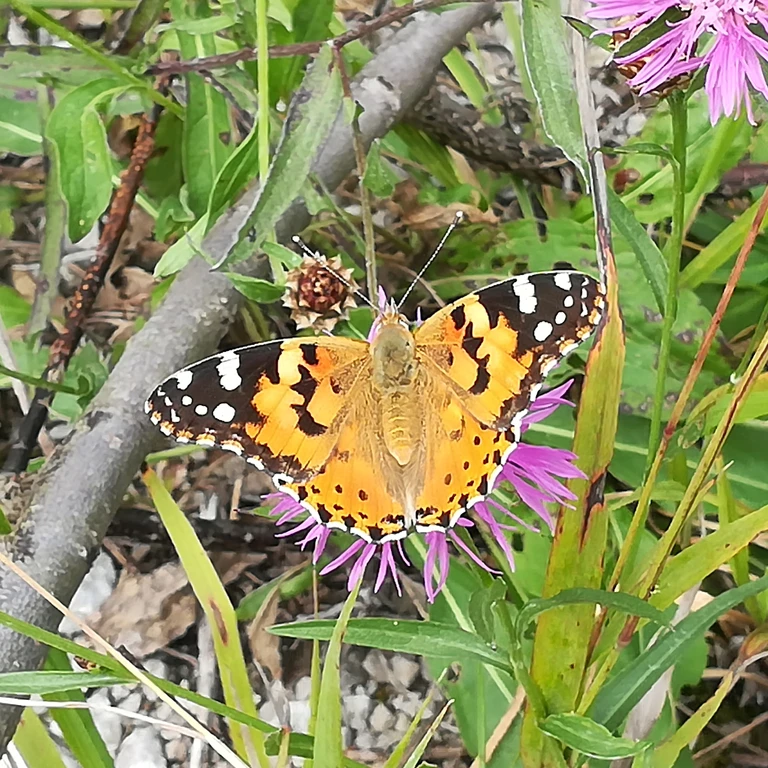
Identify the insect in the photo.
Vanessa cardui
